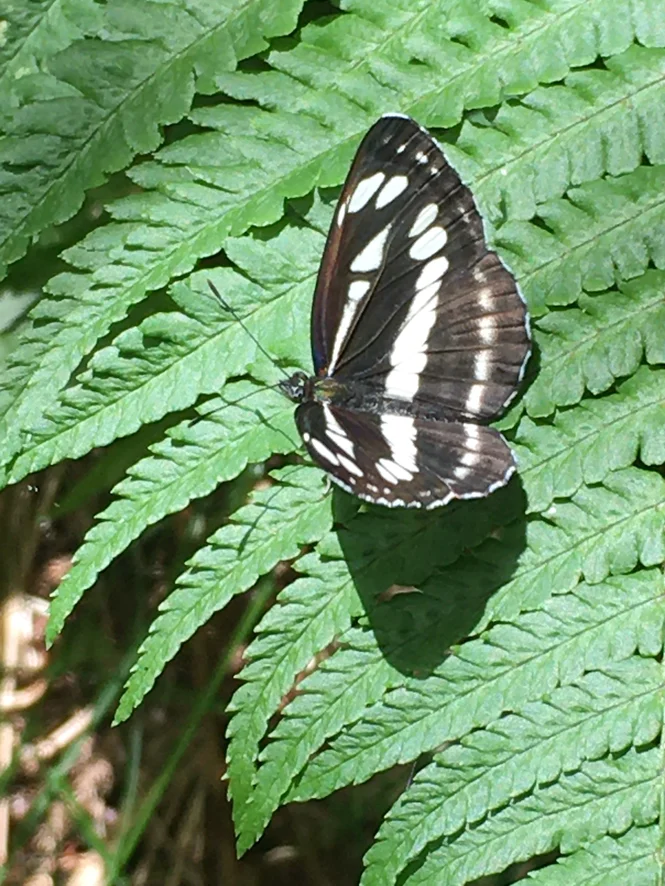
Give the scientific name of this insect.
Neptis sappho
